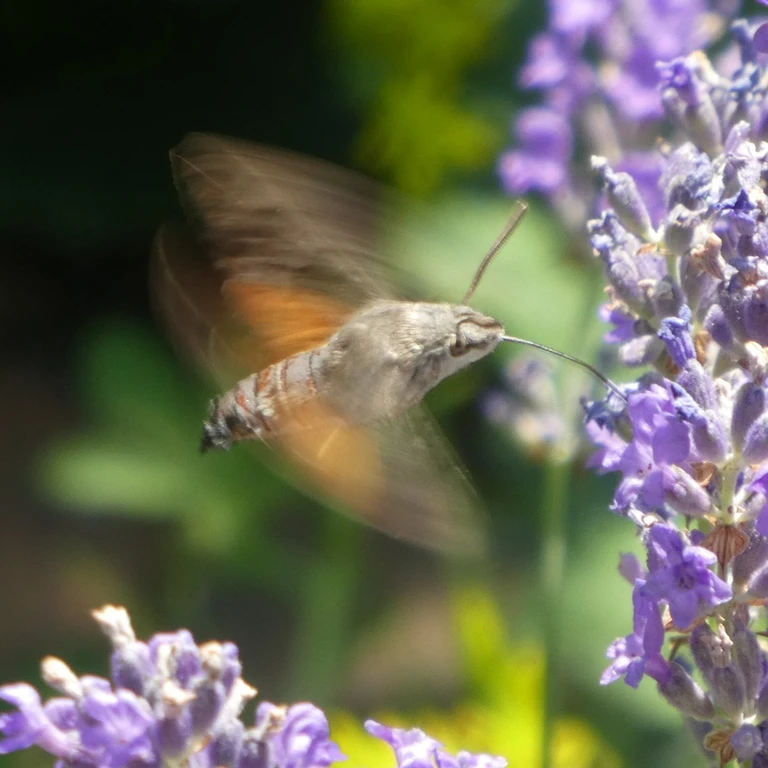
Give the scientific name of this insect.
Macroglossum stellatarum
